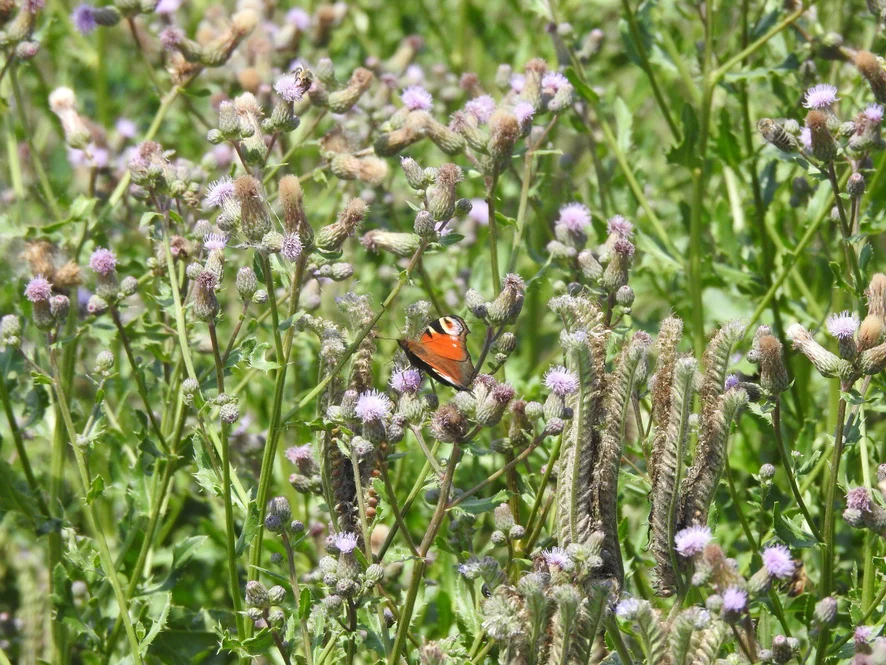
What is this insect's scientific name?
Aglais io
